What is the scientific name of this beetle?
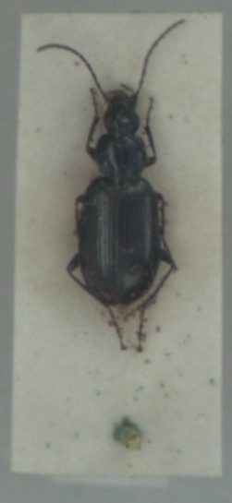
Agonum gracile
